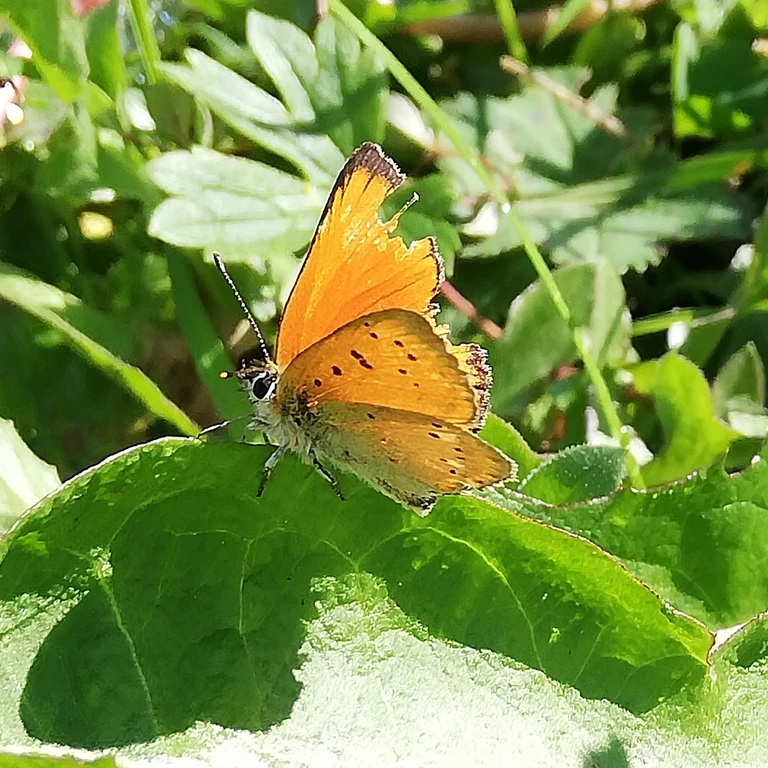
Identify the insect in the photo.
Lycaena virgaureae
